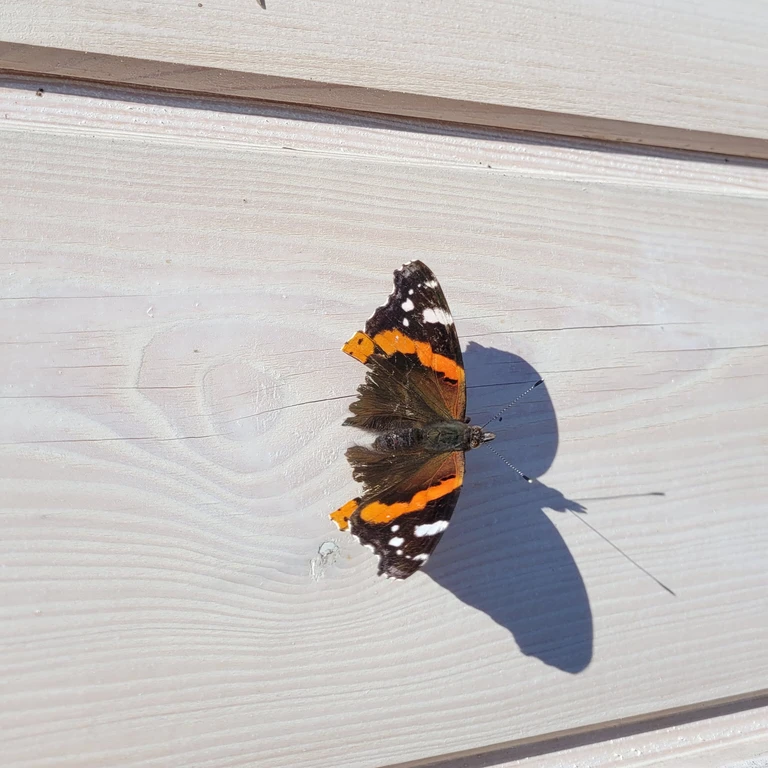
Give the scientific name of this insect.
Vanessa atalanta
